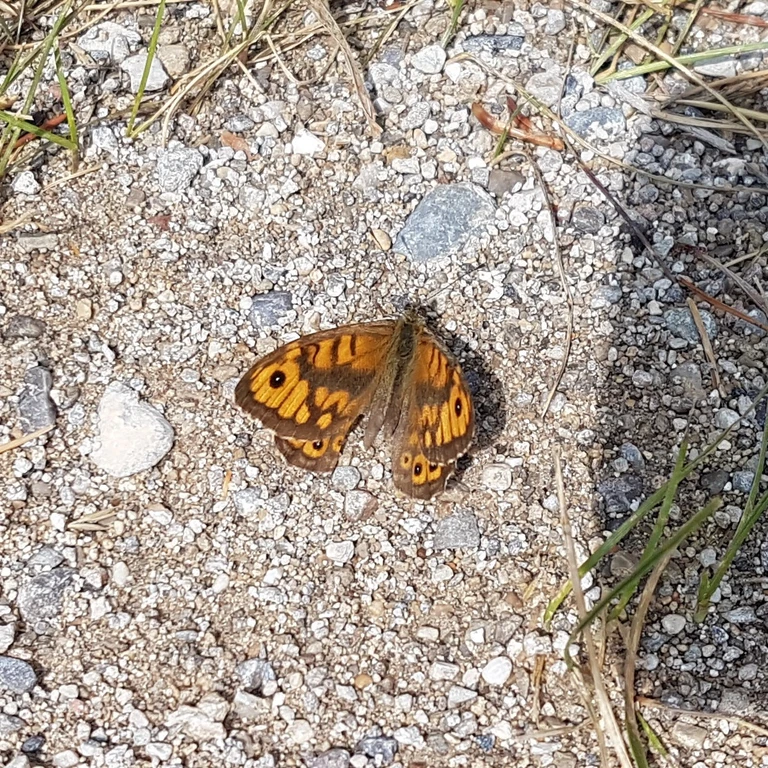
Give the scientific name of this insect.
Lasiommata megera (also Pararge megera)
